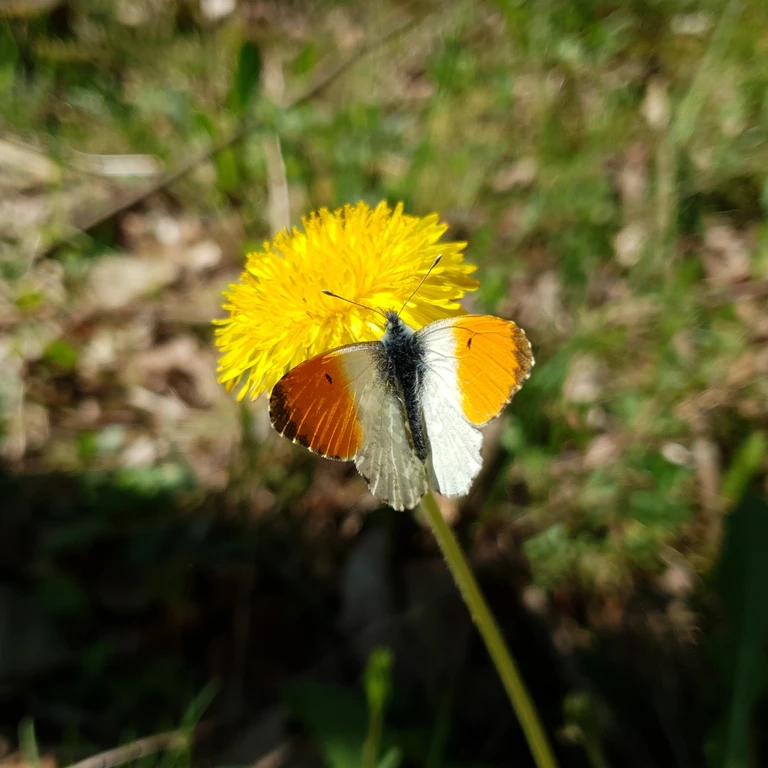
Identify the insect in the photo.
Anthocharis cardamines
